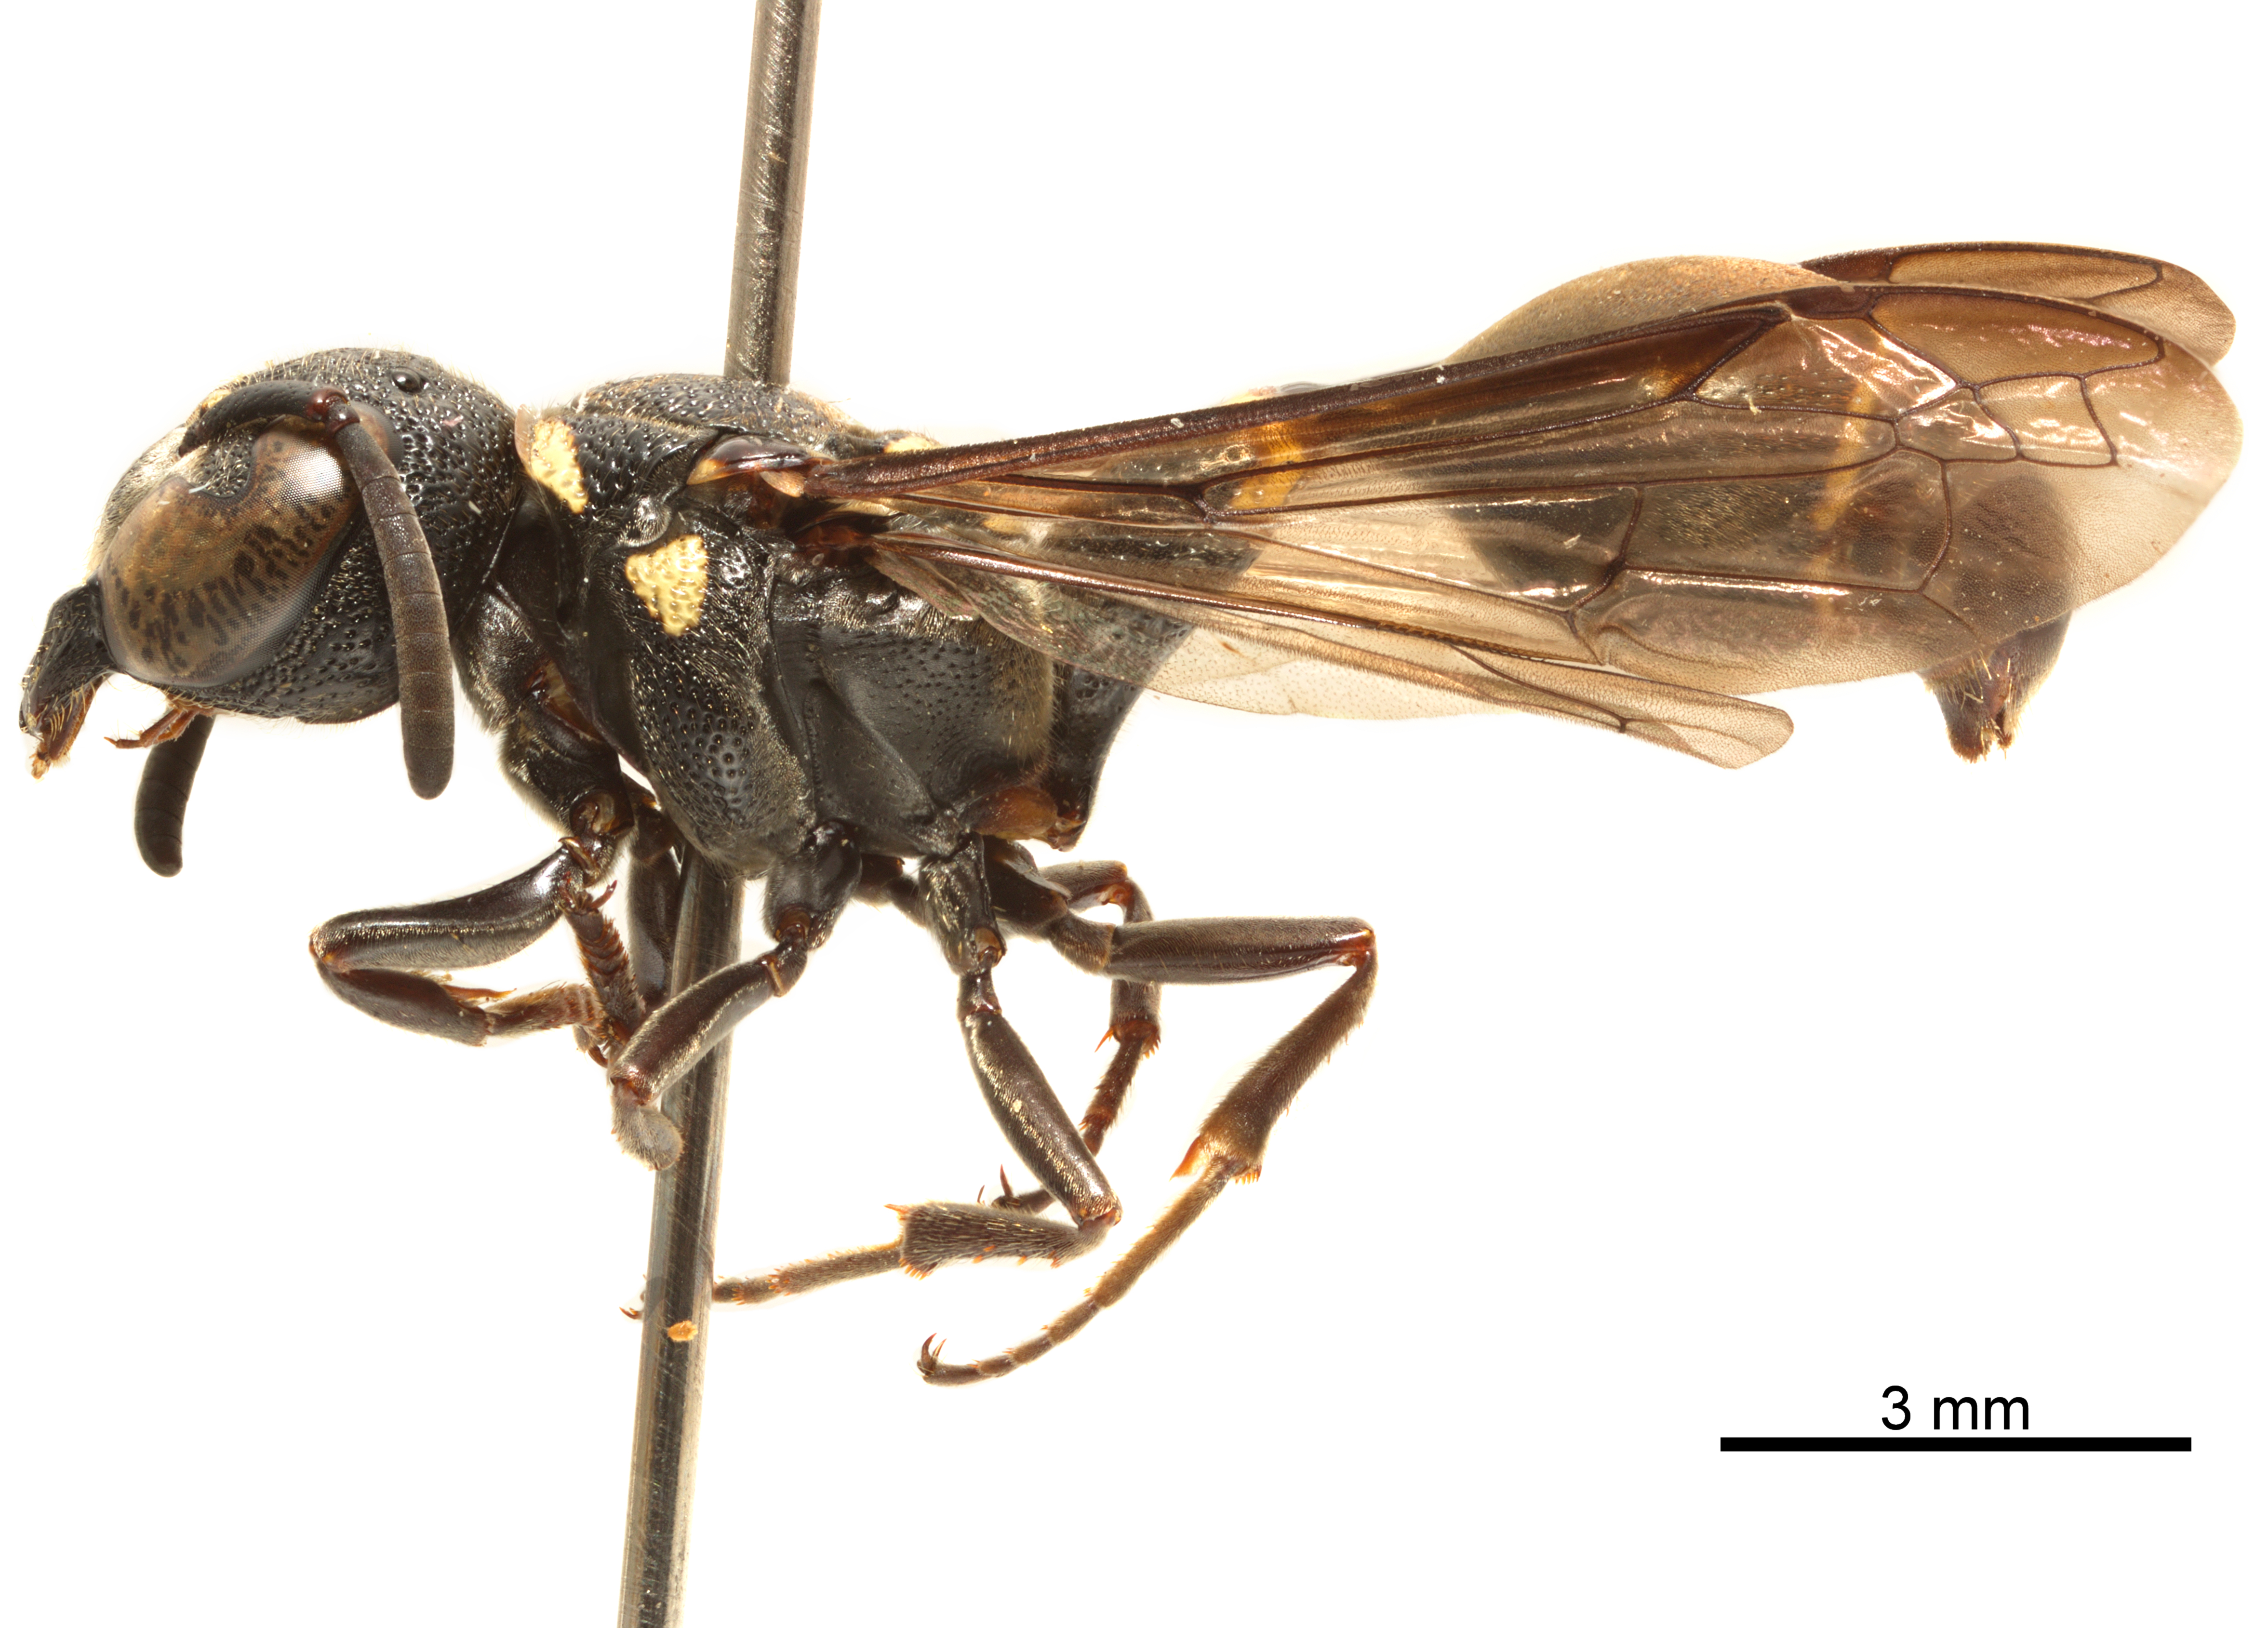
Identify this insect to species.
Zethus aztecus
